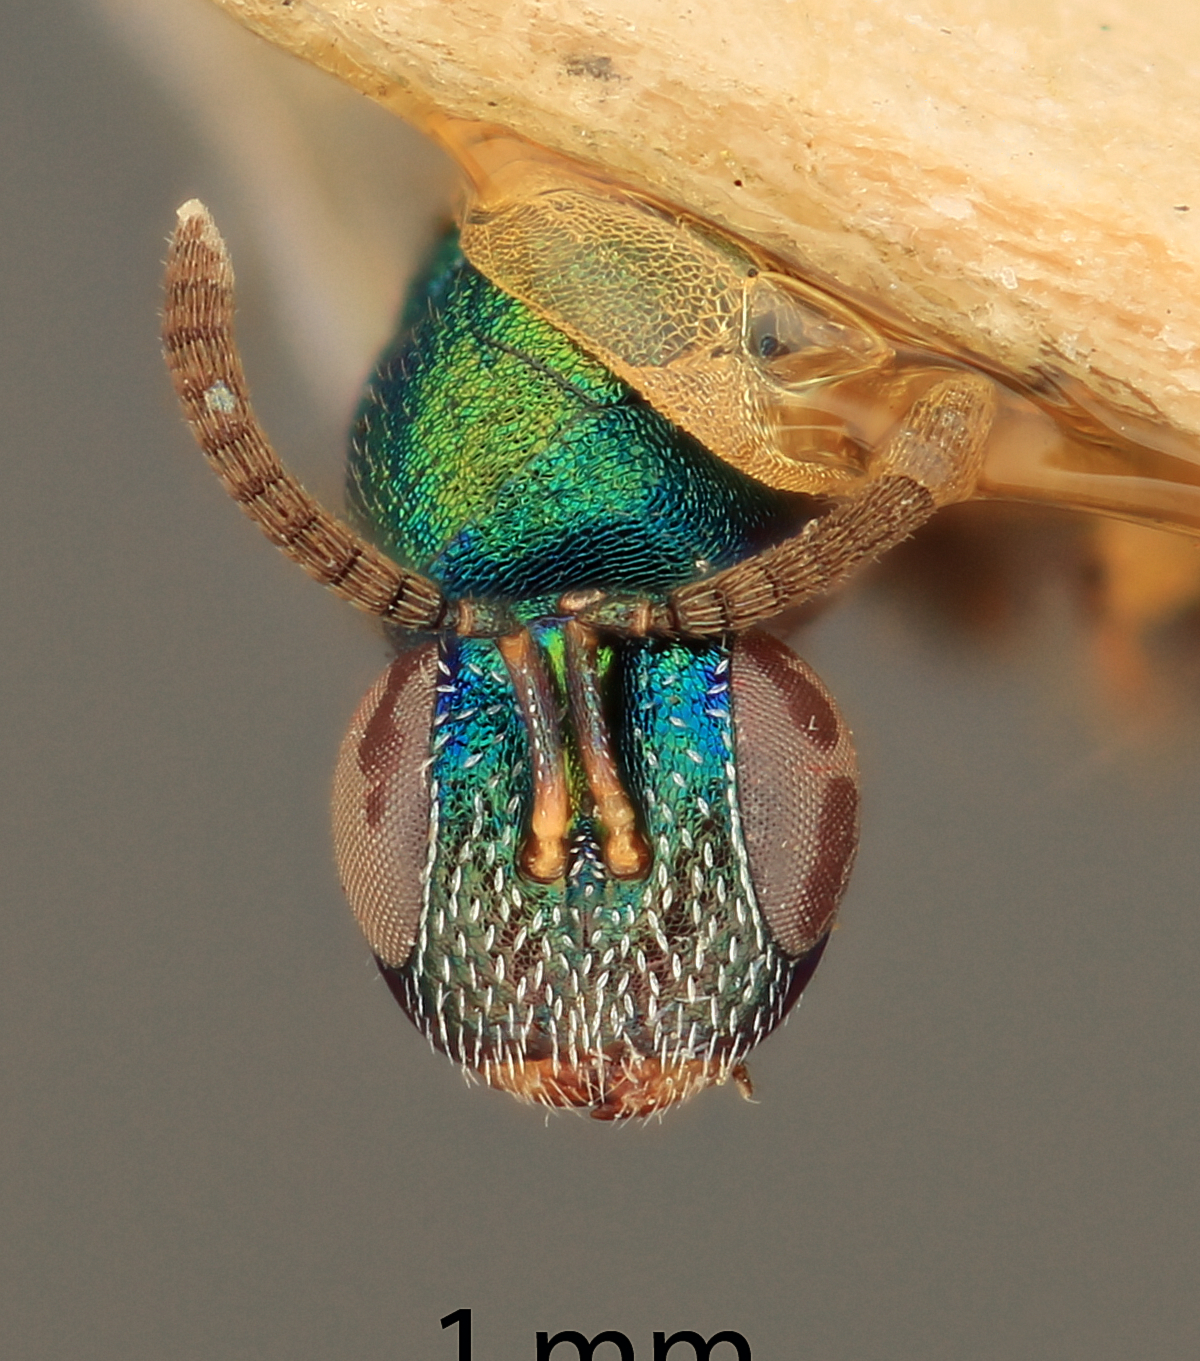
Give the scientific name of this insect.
Callimome obscura
